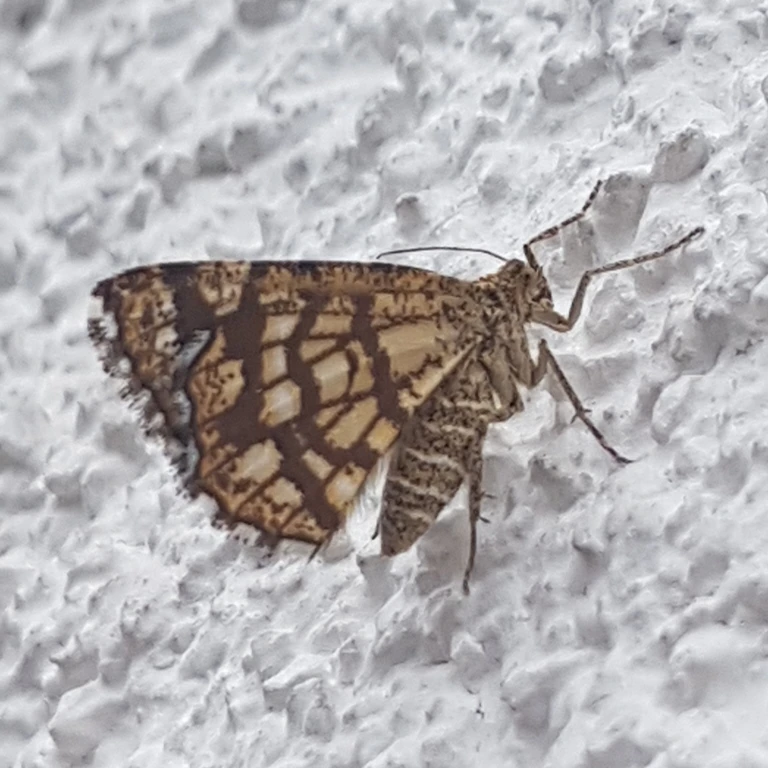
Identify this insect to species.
Chiasmia clathrata
